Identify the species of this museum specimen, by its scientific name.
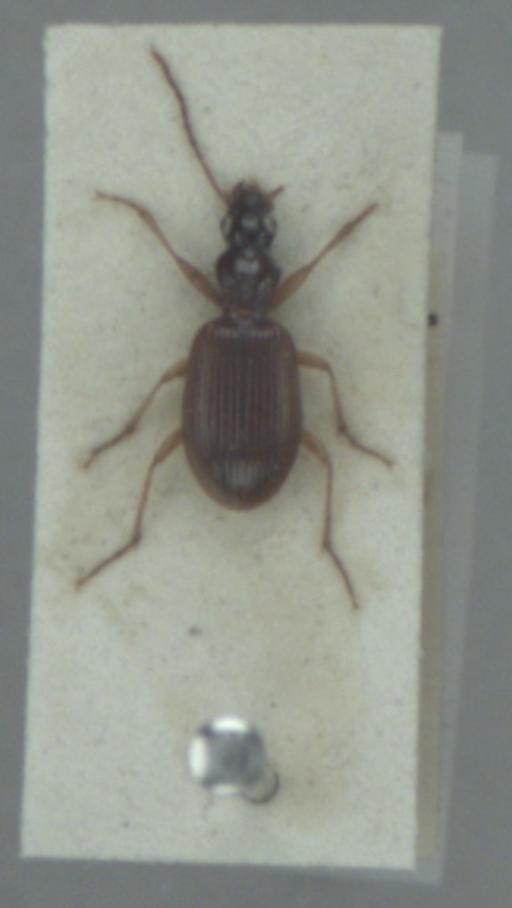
Oxypselaphus obscurus
